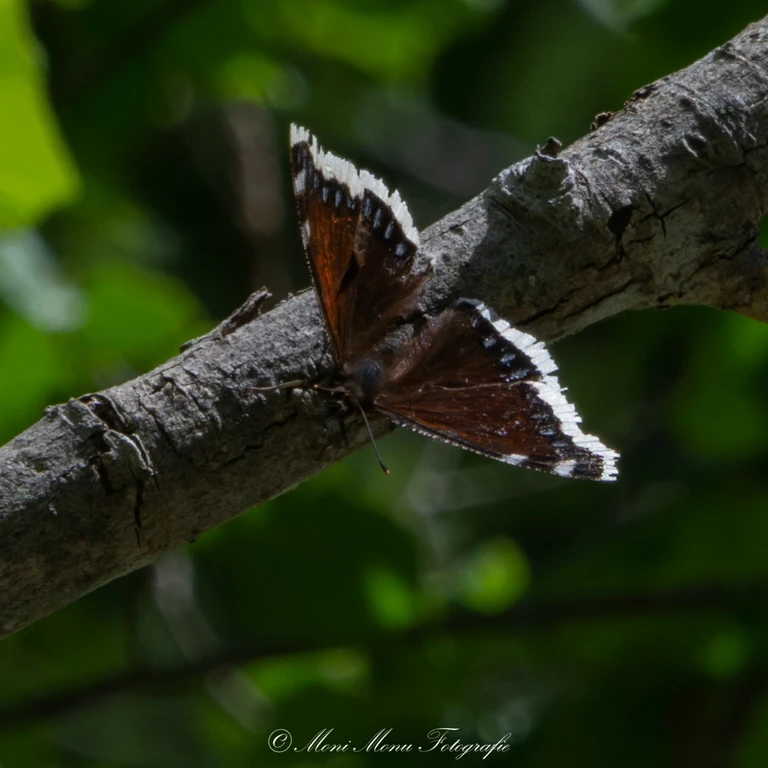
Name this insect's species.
Nymphalis antiopa
